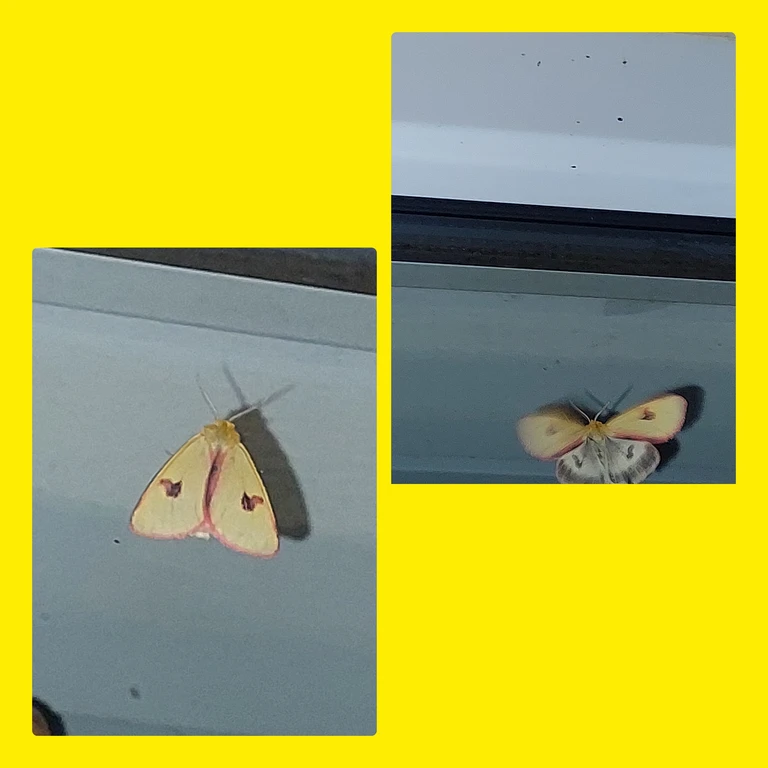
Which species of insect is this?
Diacrisia sannio
